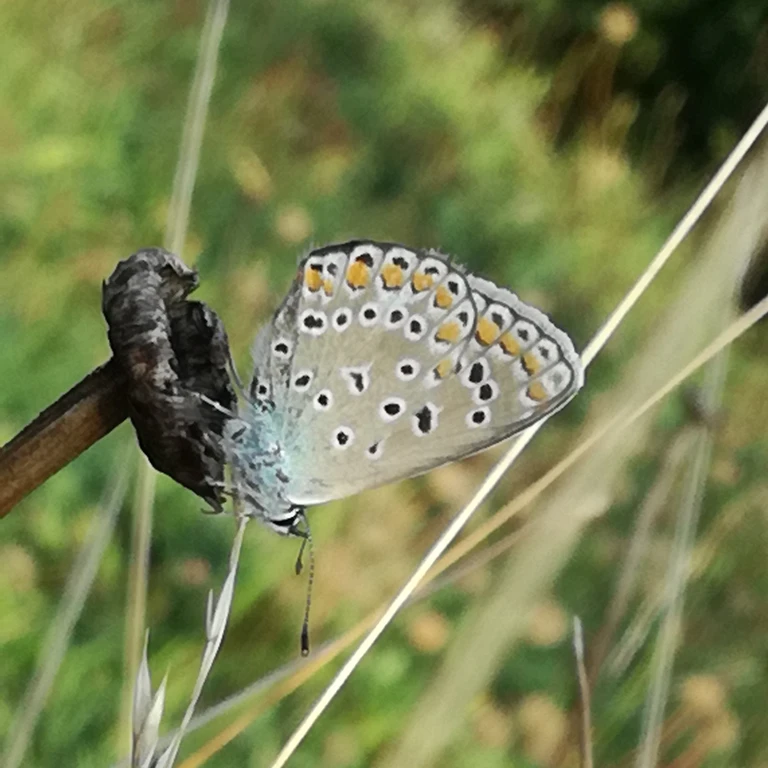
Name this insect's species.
Polyommatus icarus
